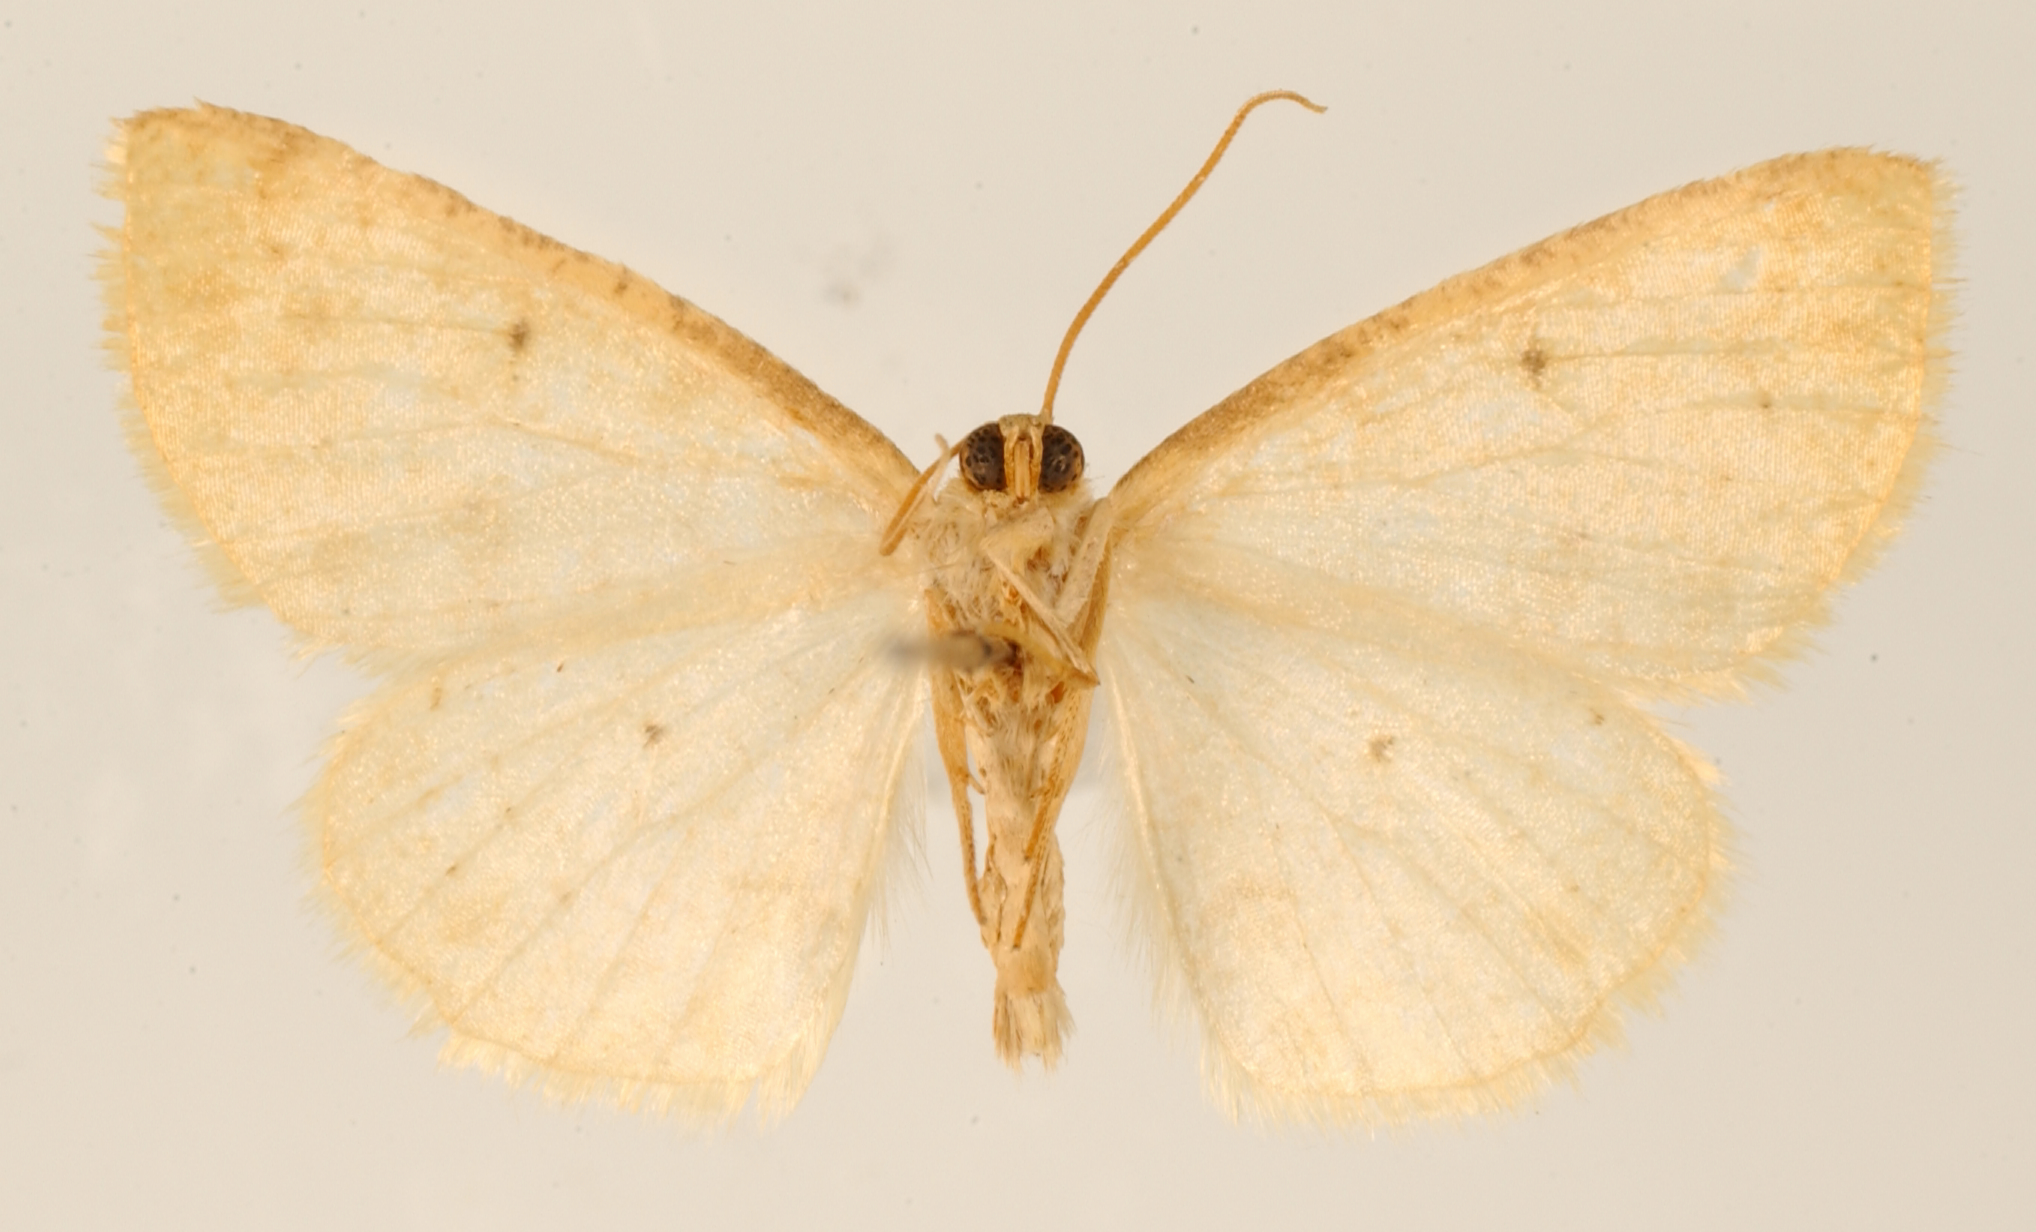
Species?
Heterolocha parathesa
